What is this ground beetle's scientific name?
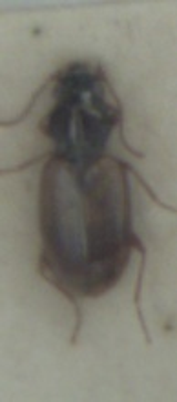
Bembidion ephippium
